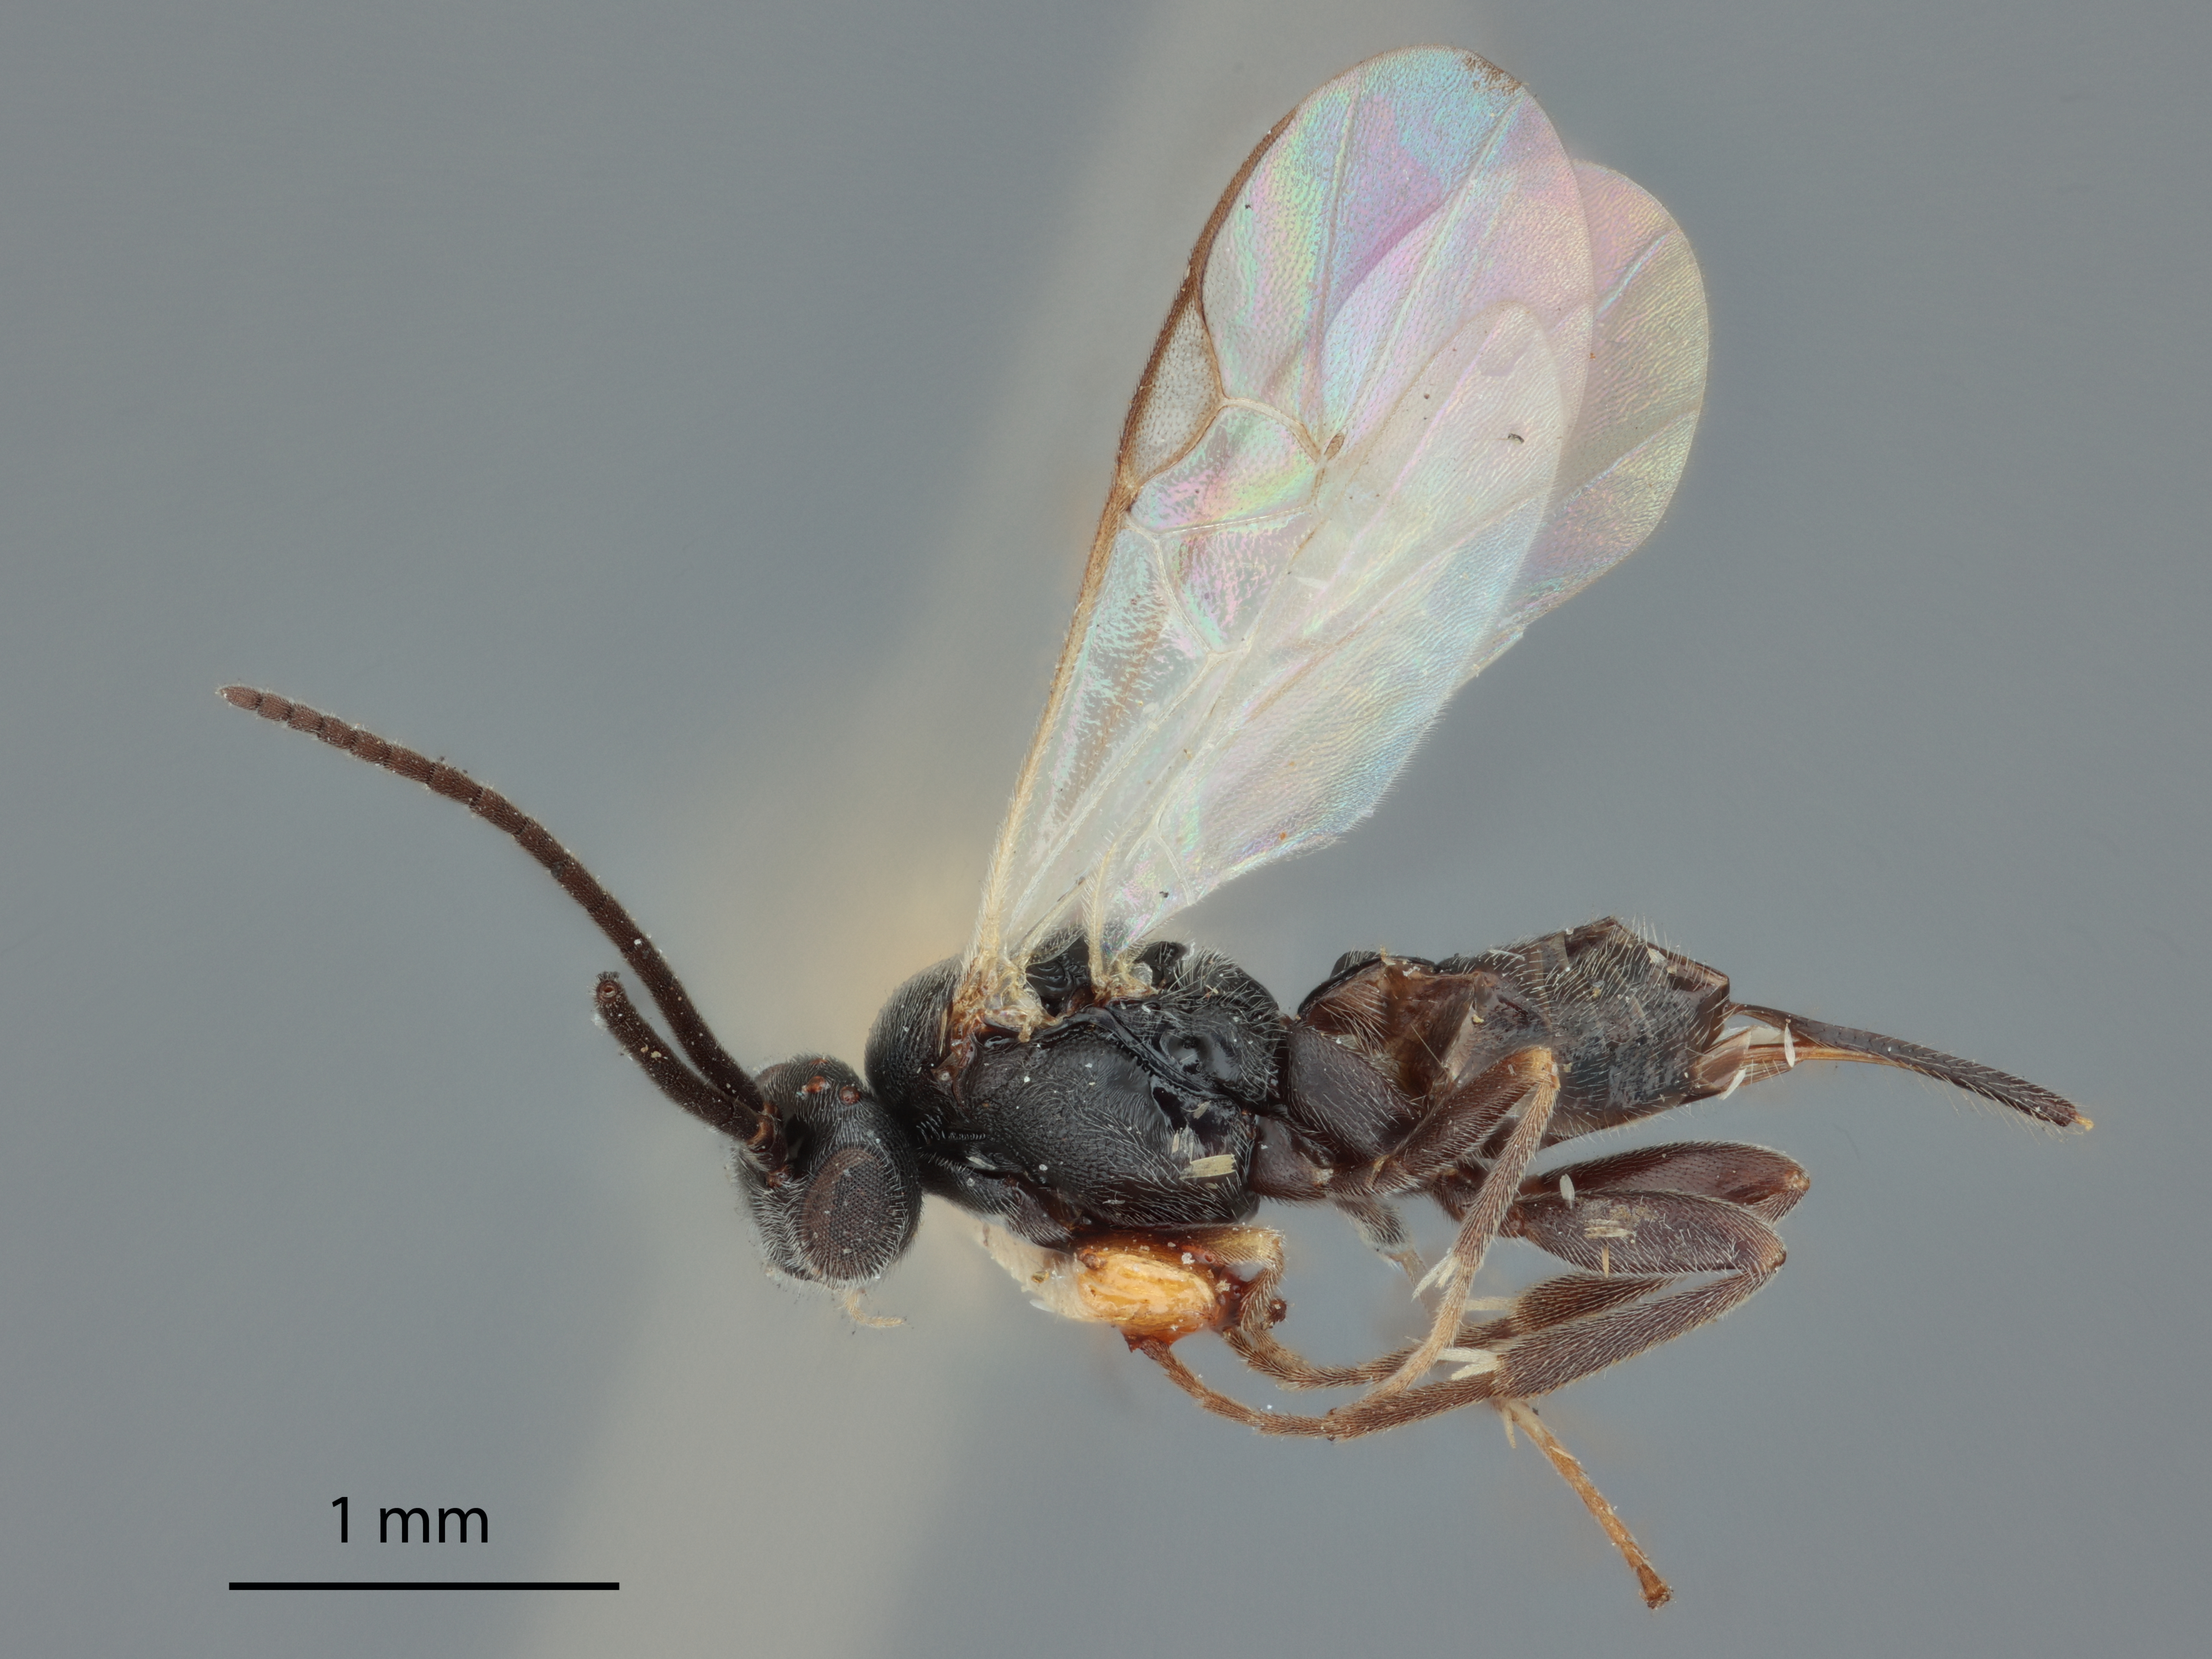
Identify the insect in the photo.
Apanteles upis
